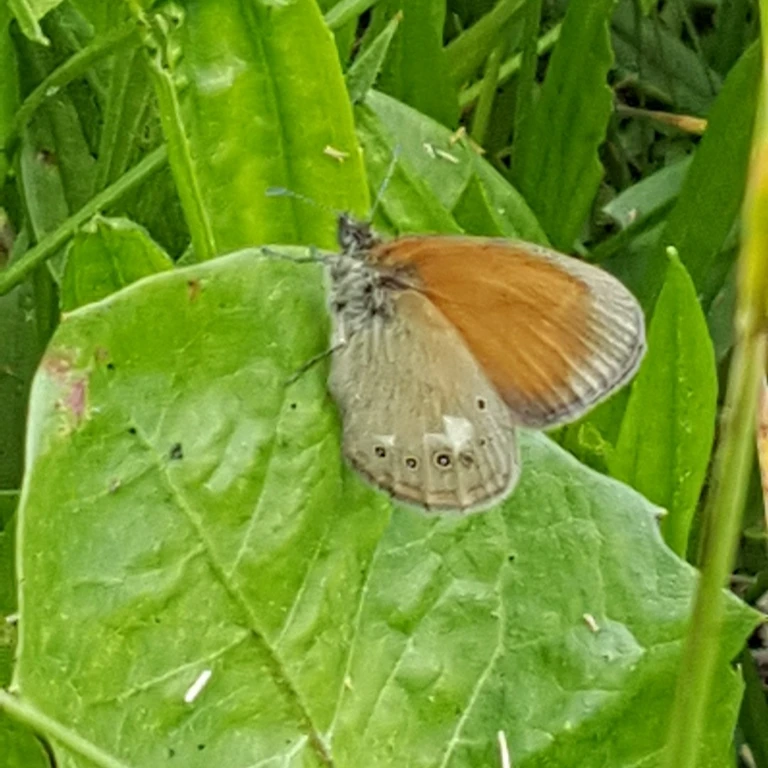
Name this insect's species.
Coenonympha glycerion (also Coenonympha iphis)
